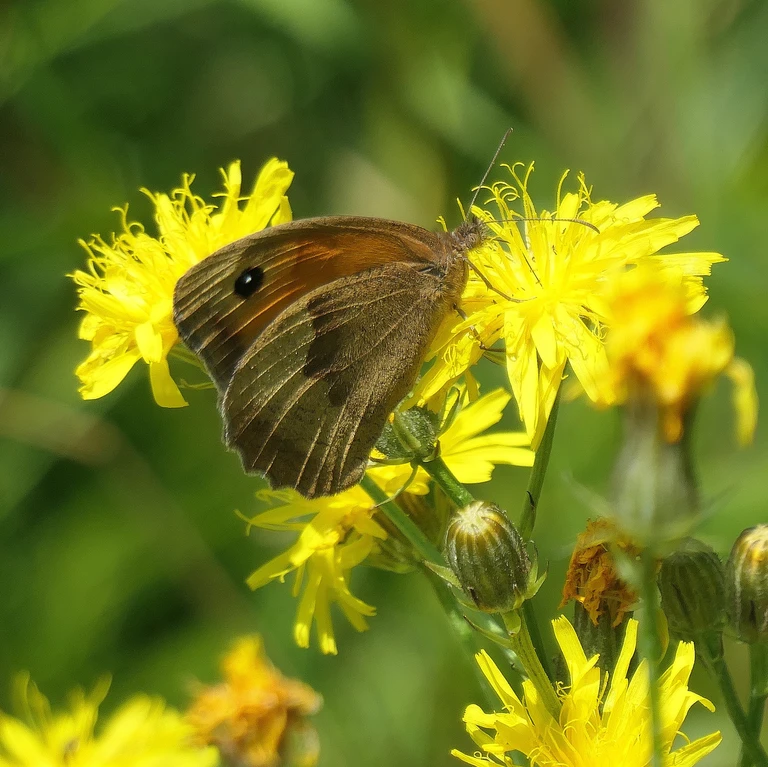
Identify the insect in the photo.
Maniola jurtina
